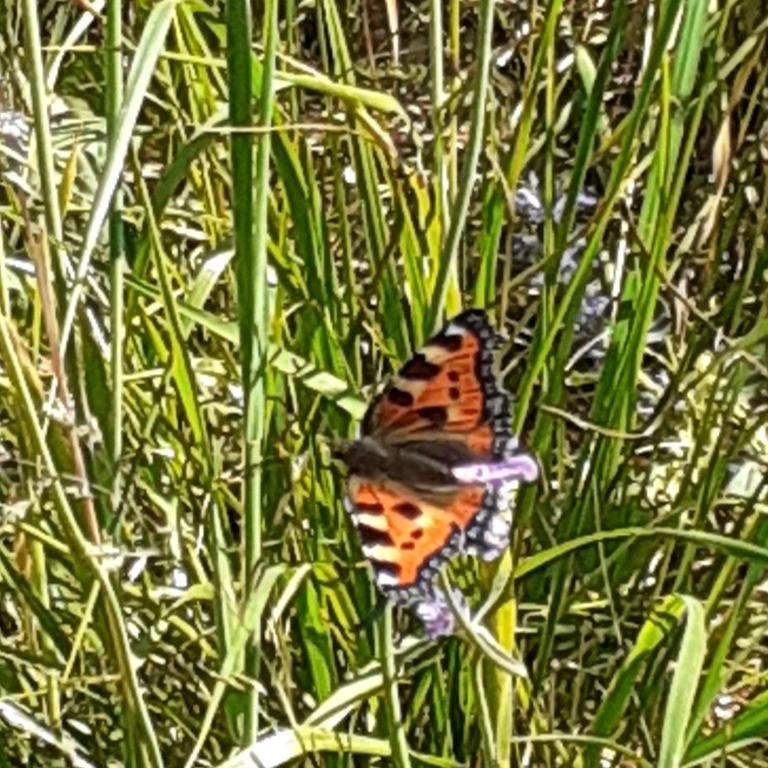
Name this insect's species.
Aglais urticae
